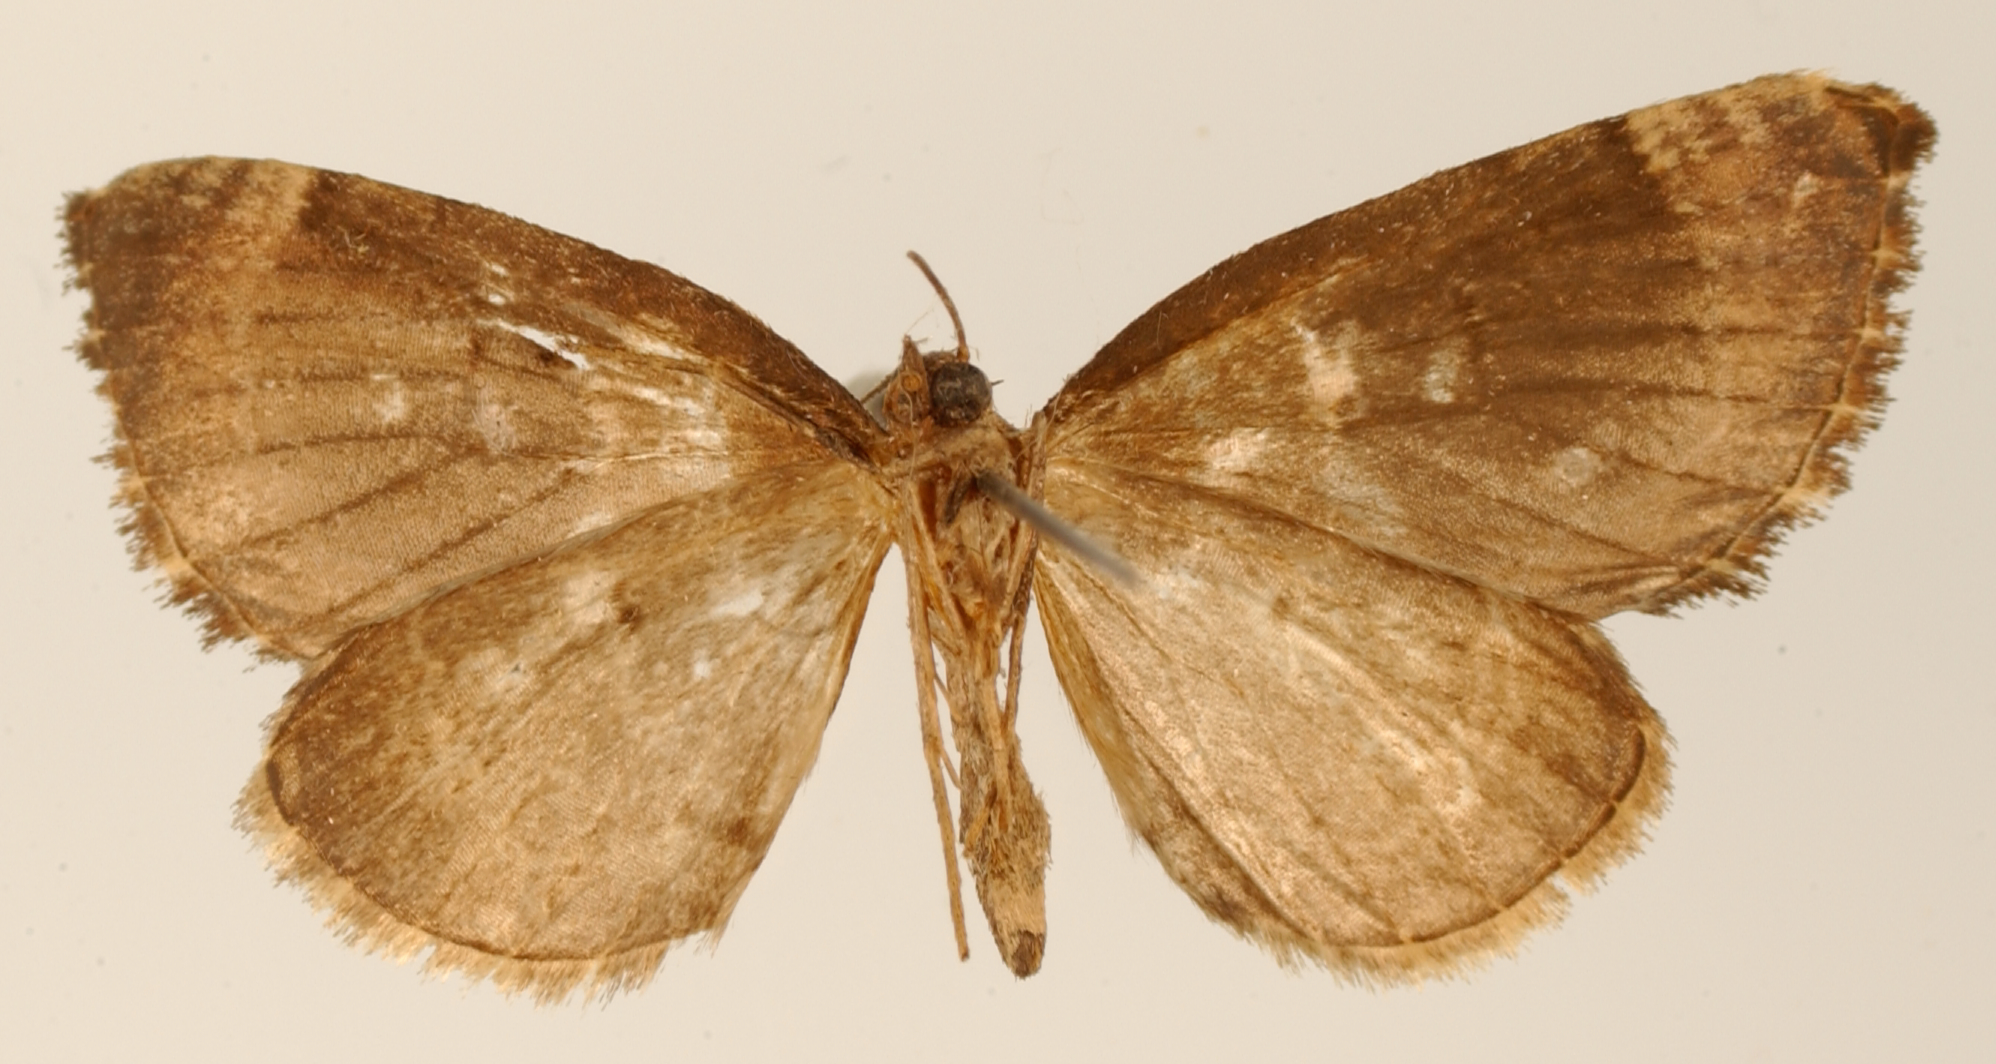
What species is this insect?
Orthoprora seminigrata
